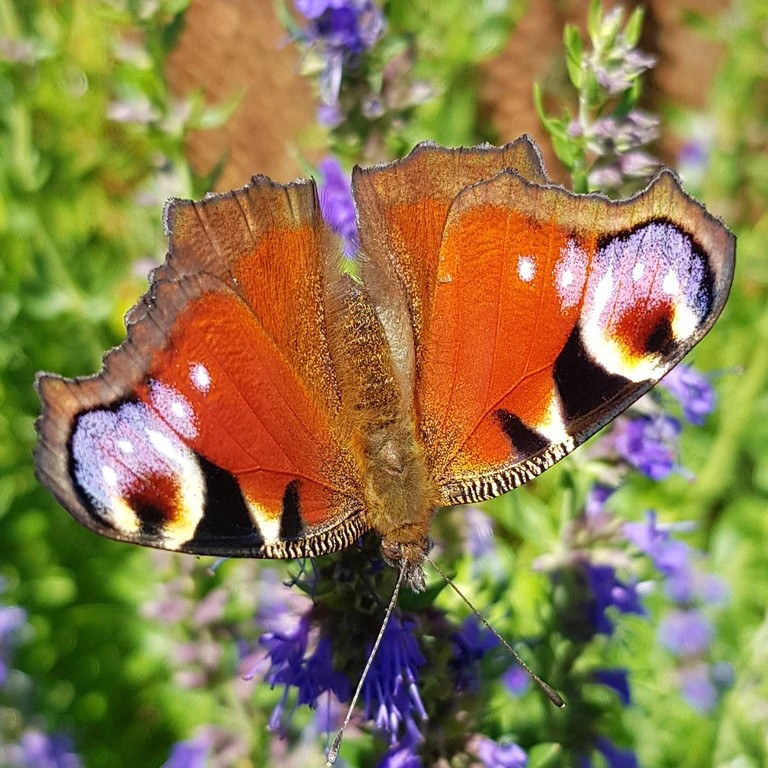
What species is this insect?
Aglais io
